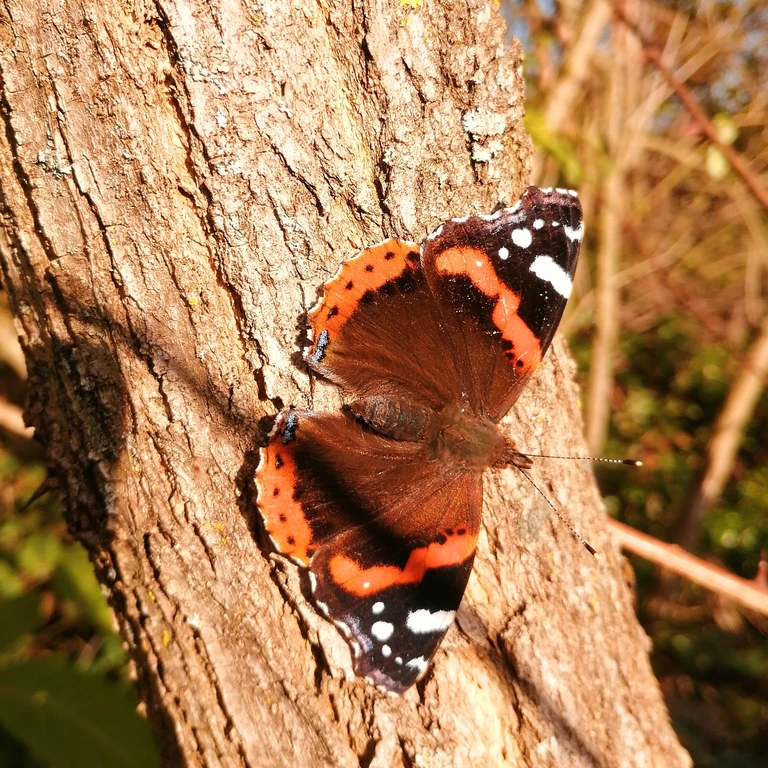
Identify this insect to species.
Vanessa atalanta
